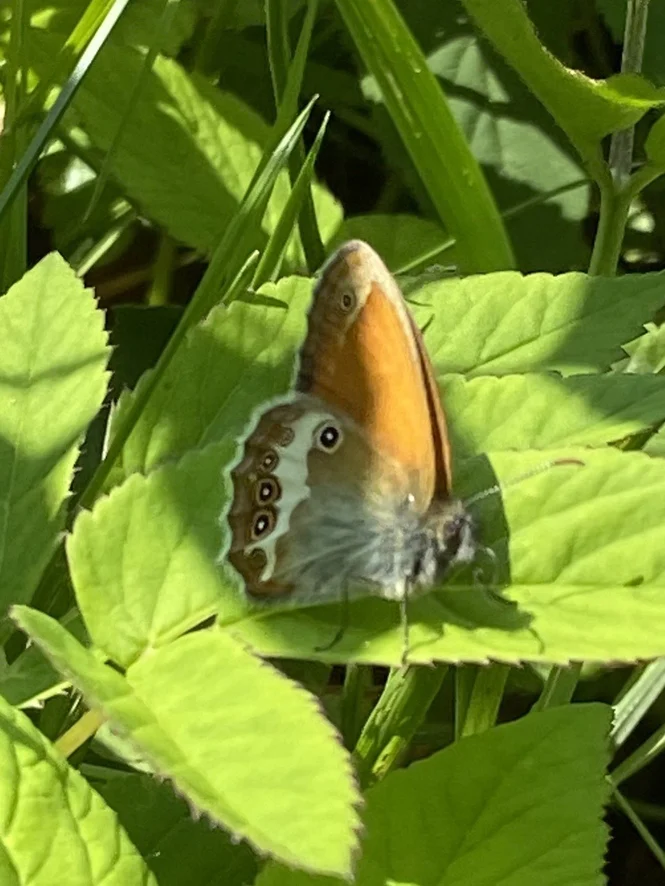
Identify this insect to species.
Coenonympha arcania
